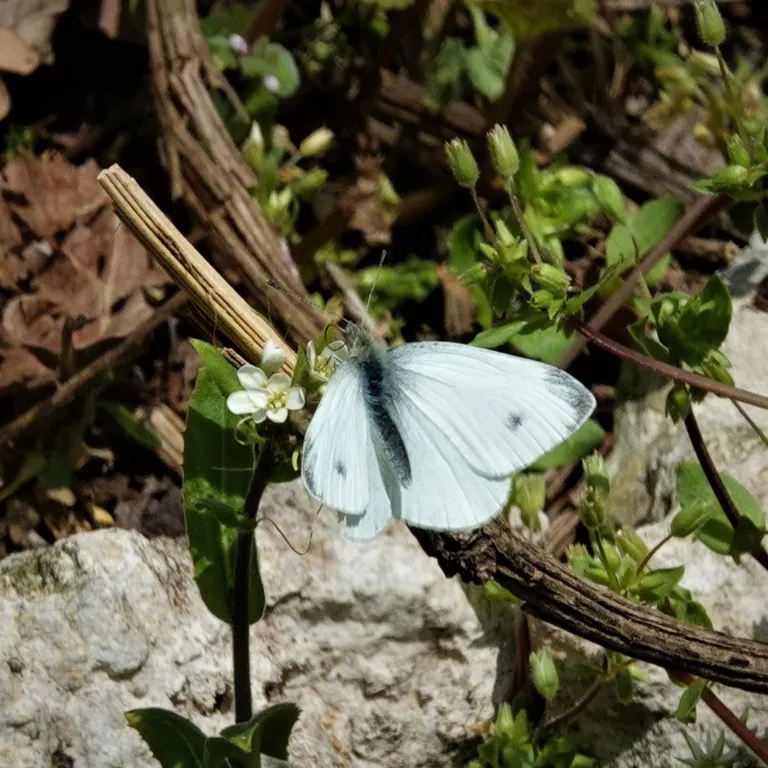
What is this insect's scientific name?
Pieris rapae
